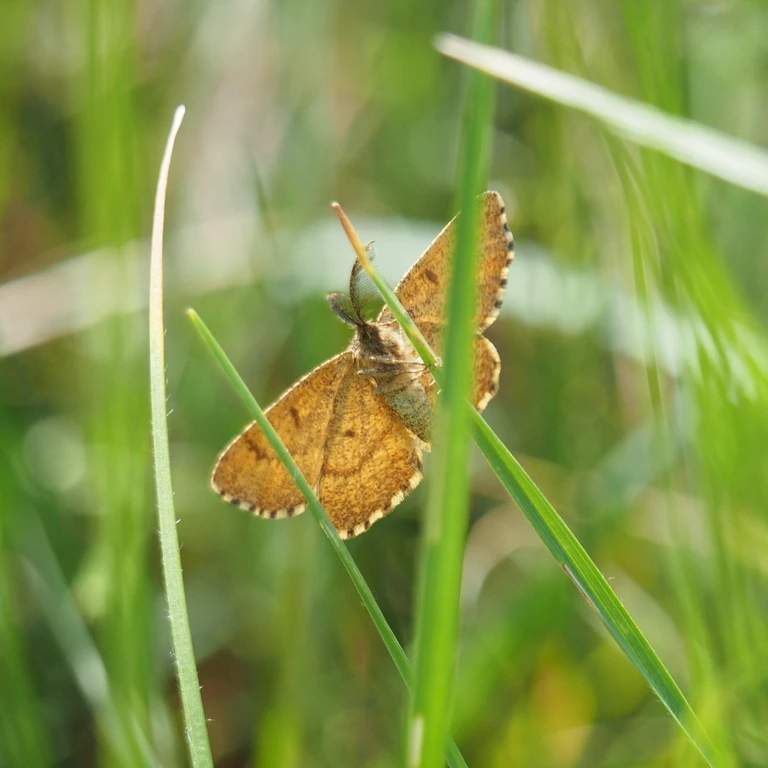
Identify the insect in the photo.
Ematurga atomaria
